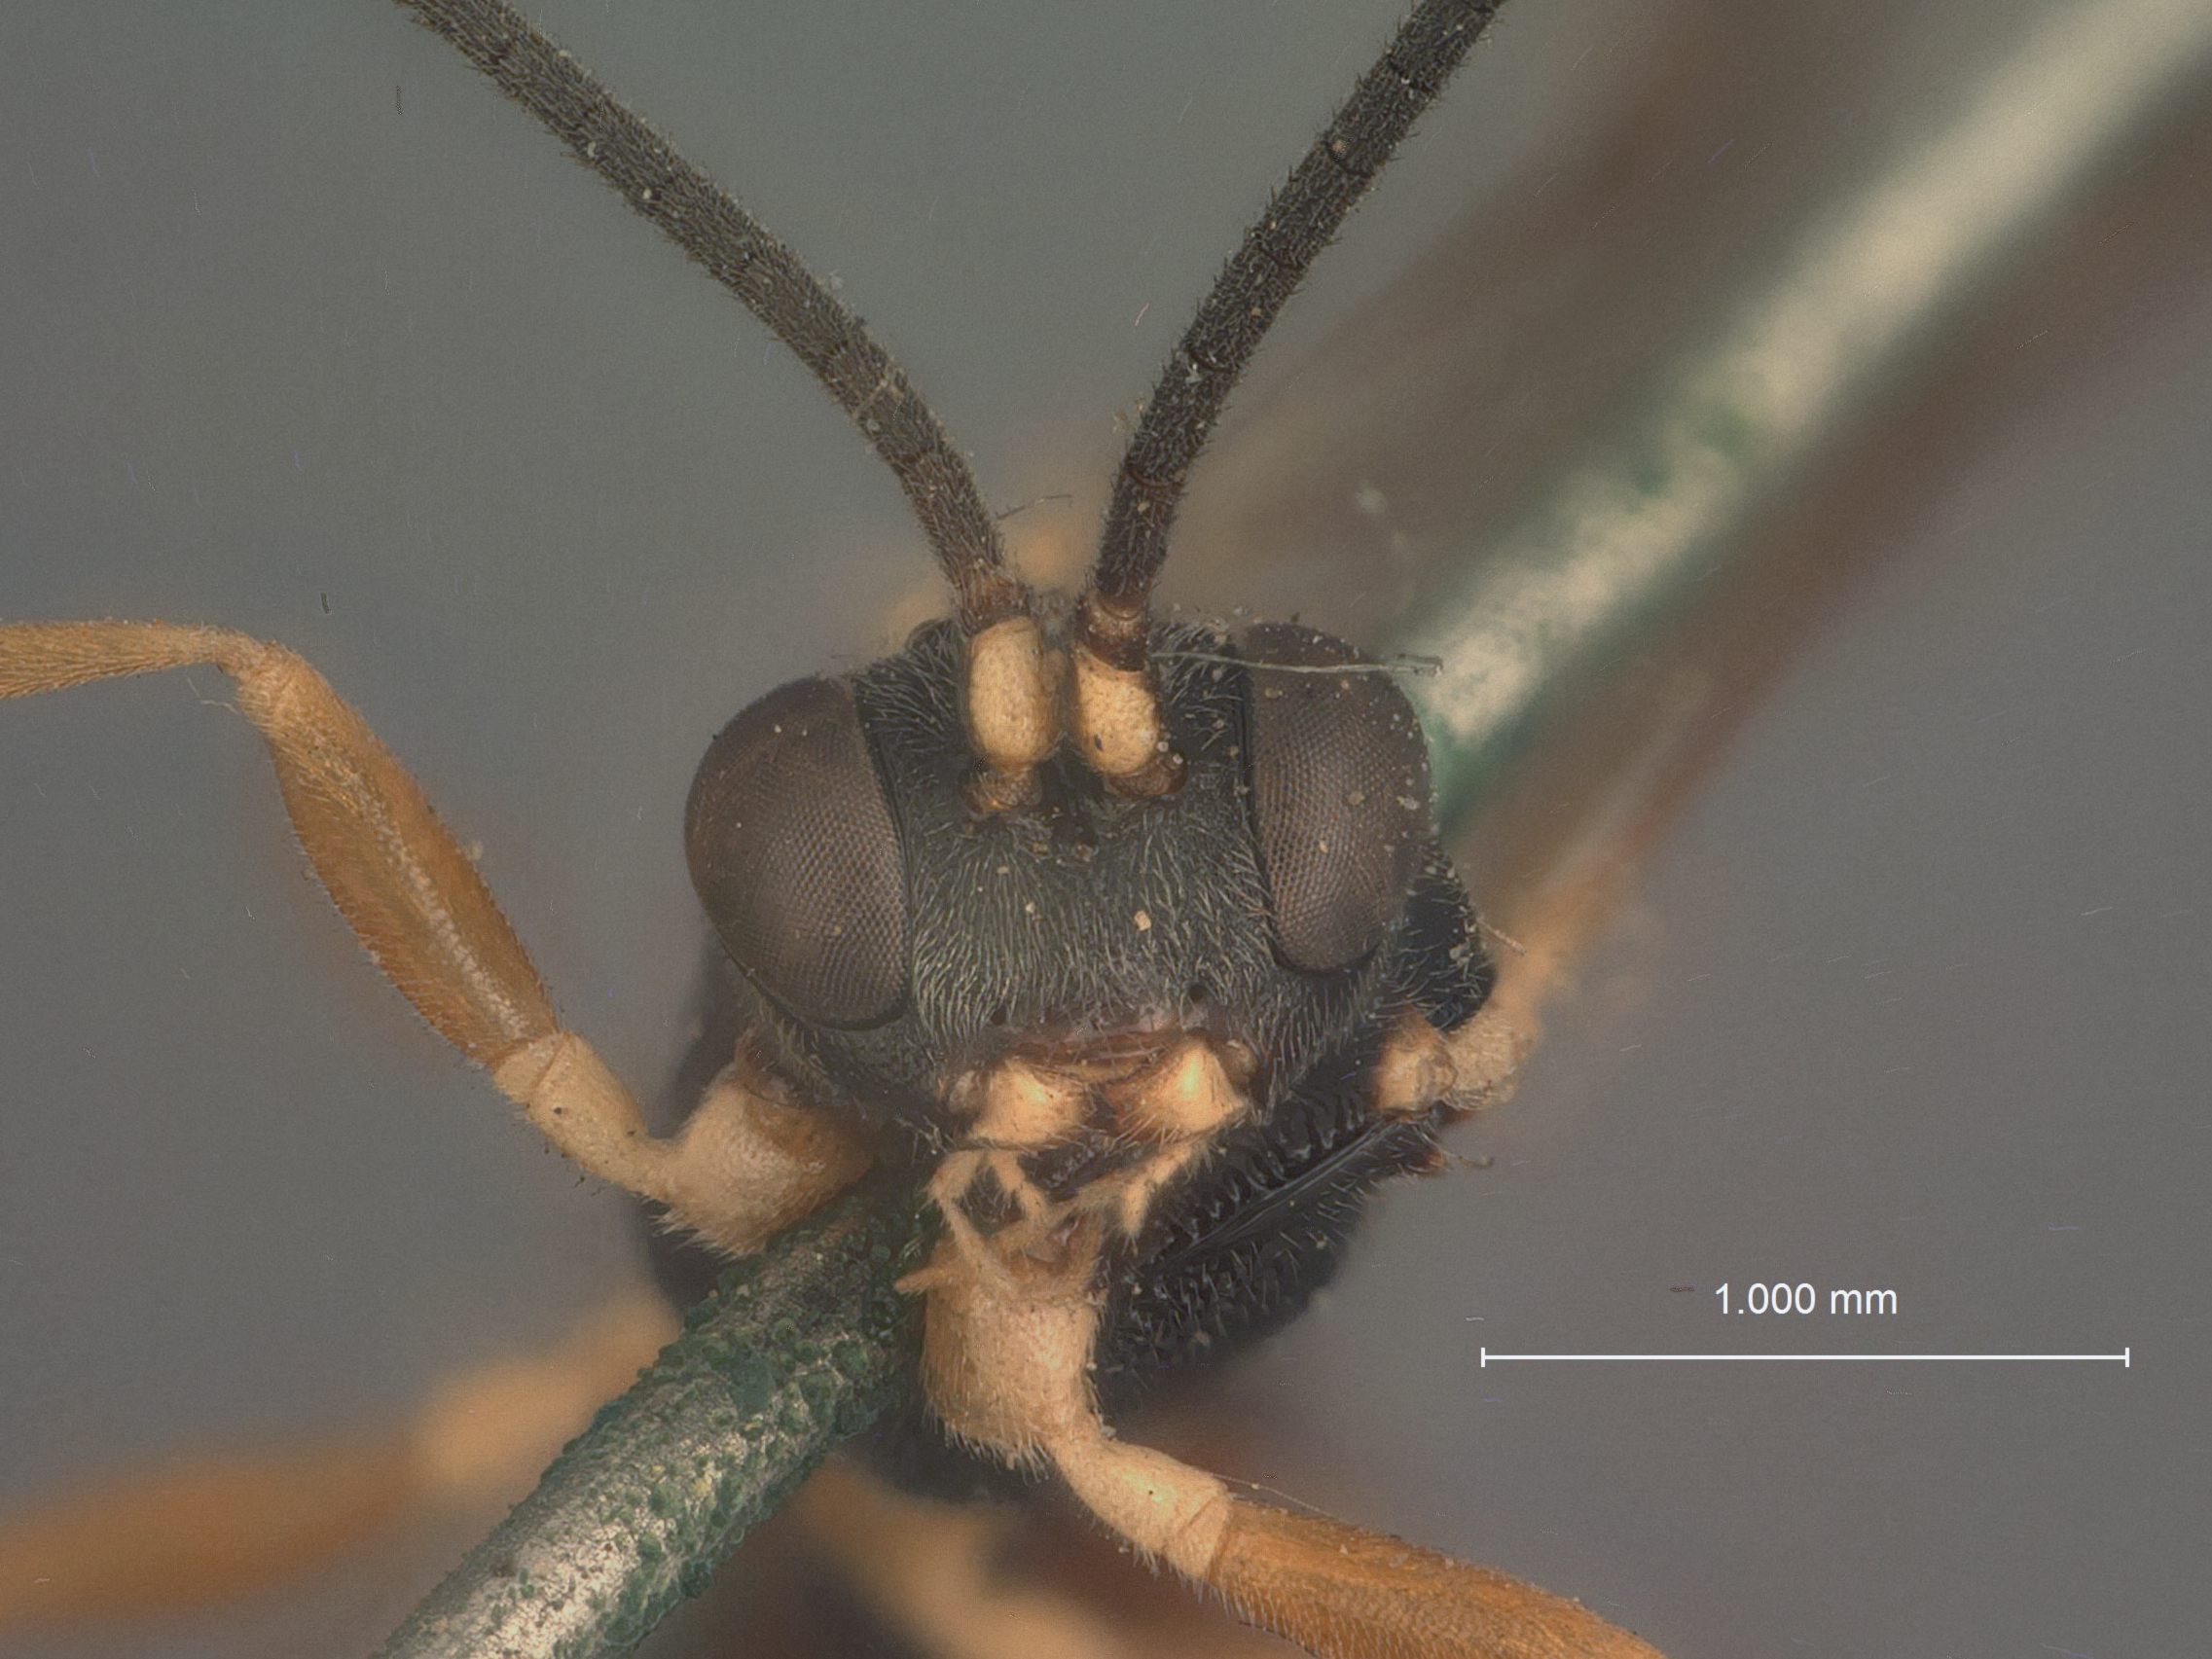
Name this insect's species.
Hemiteles rileyi
